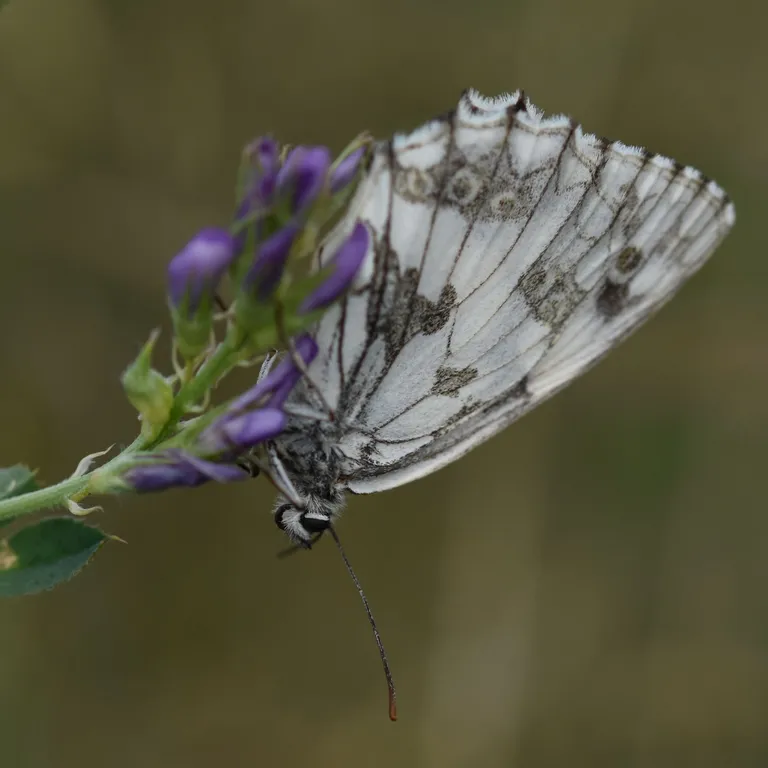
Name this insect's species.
Melanargia galathea
